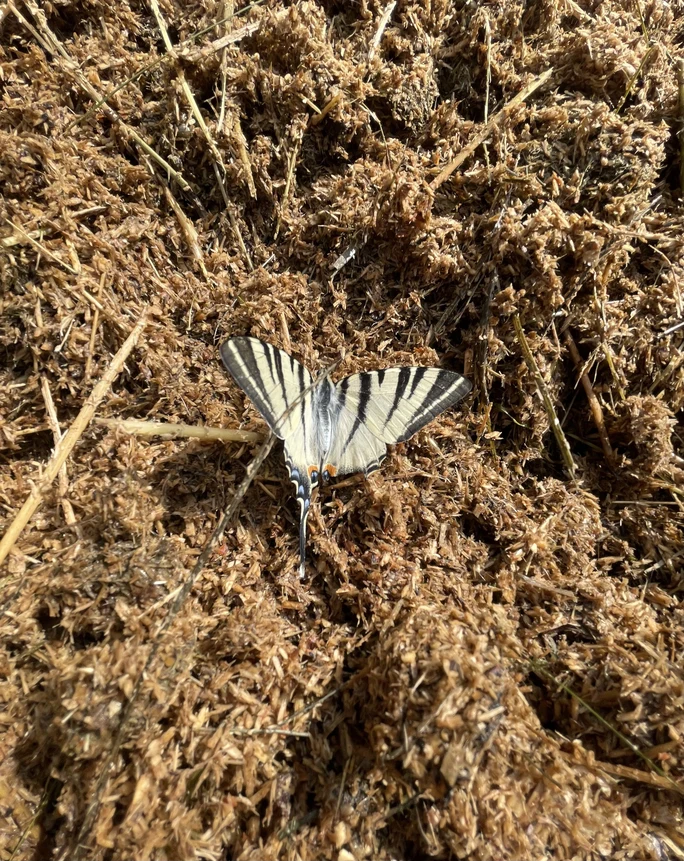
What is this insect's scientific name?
Iphiclides podalirius
